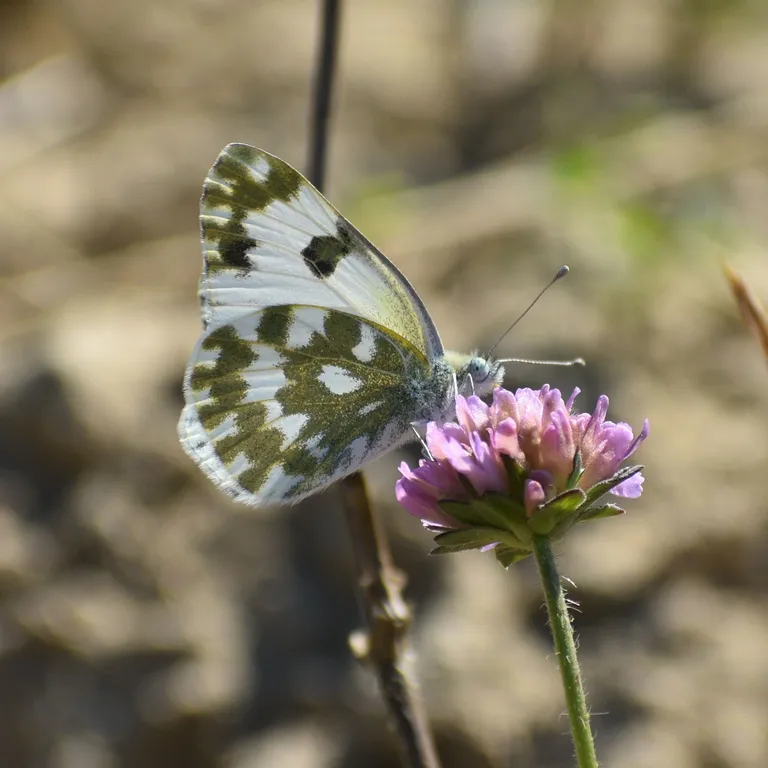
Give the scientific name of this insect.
Pontia edusa
